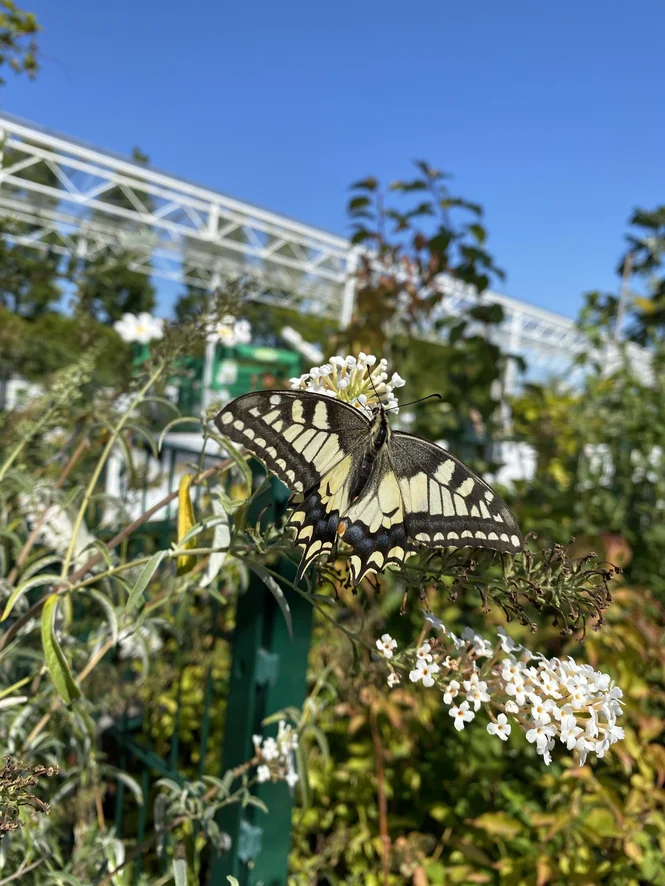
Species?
Papilio machaon
